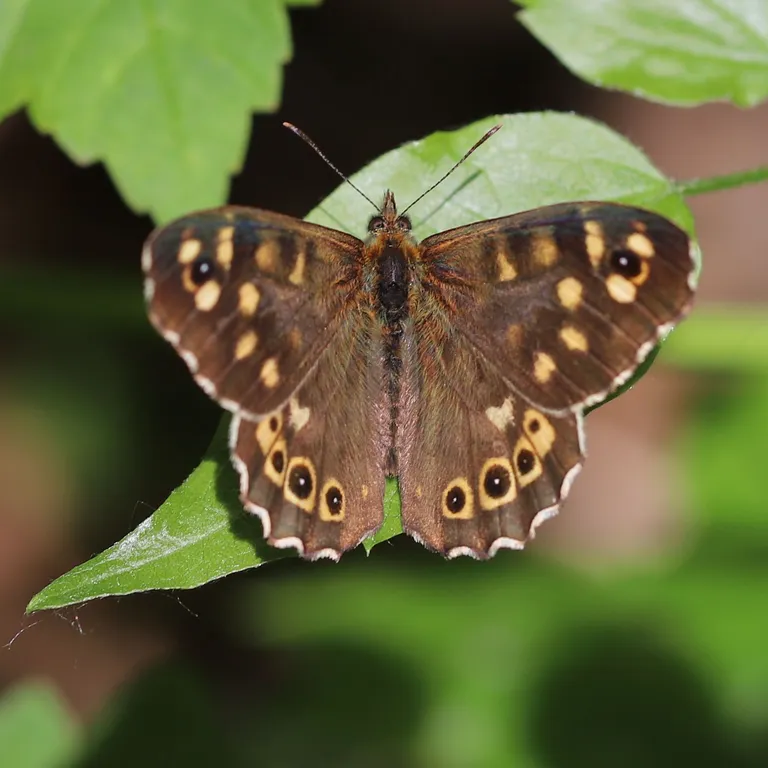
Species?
Pararge aegeria
